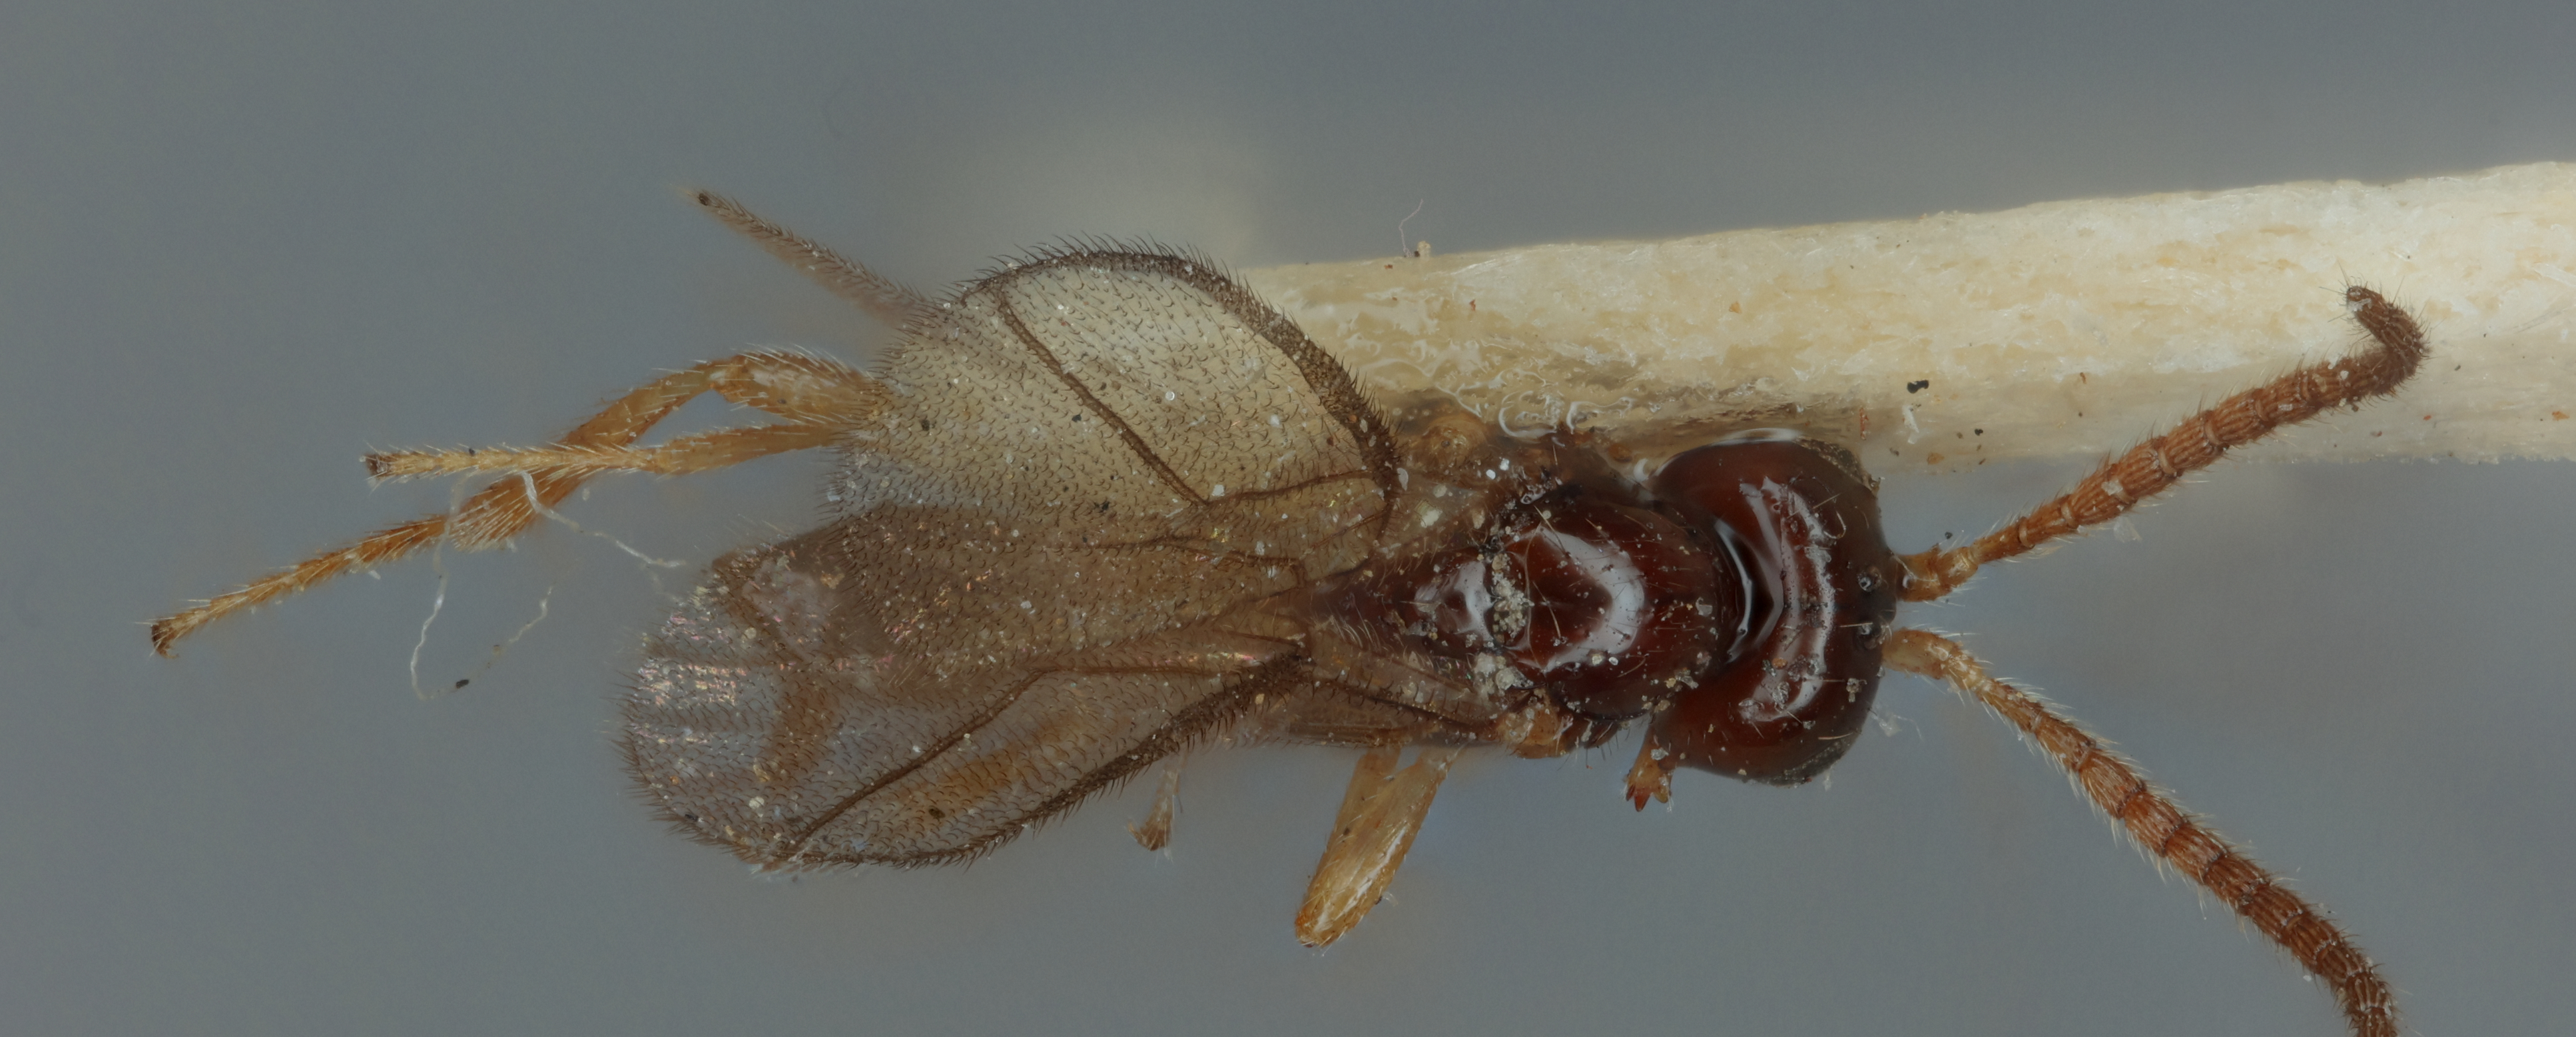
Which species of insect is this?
Synaldis megaseliae
